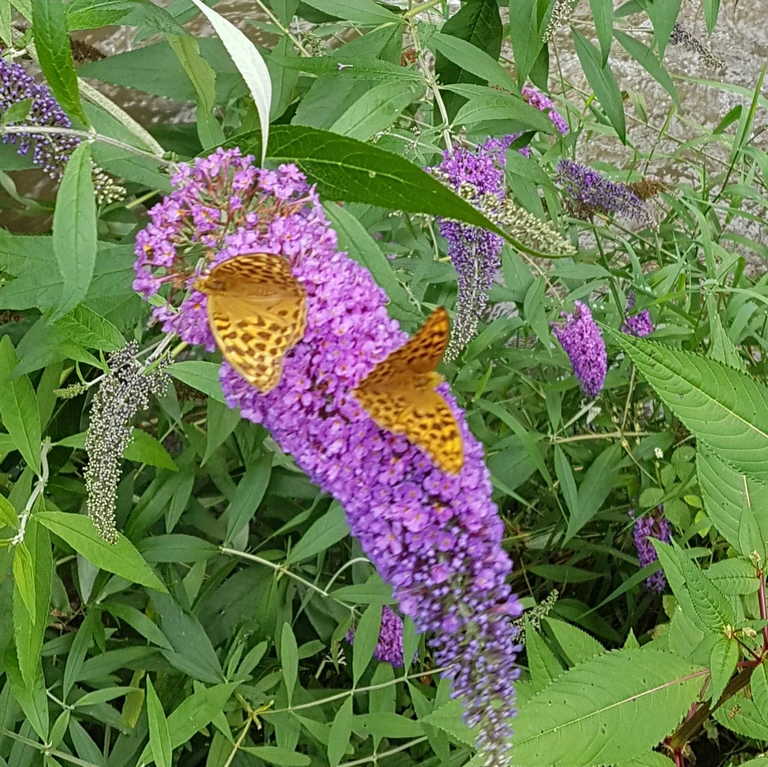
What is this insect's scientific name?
Argynnis paphia
